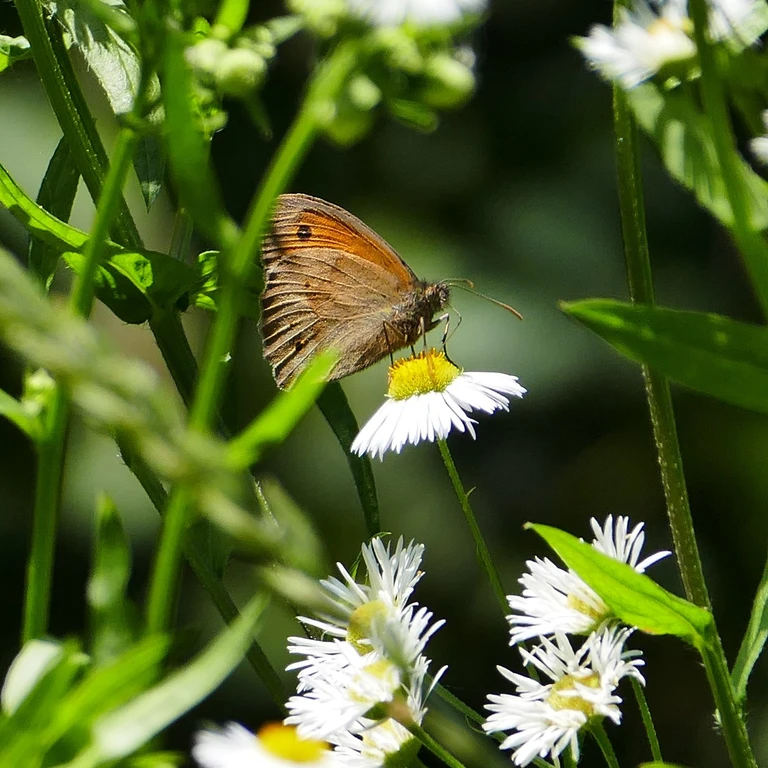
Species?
Maniola jurtina
